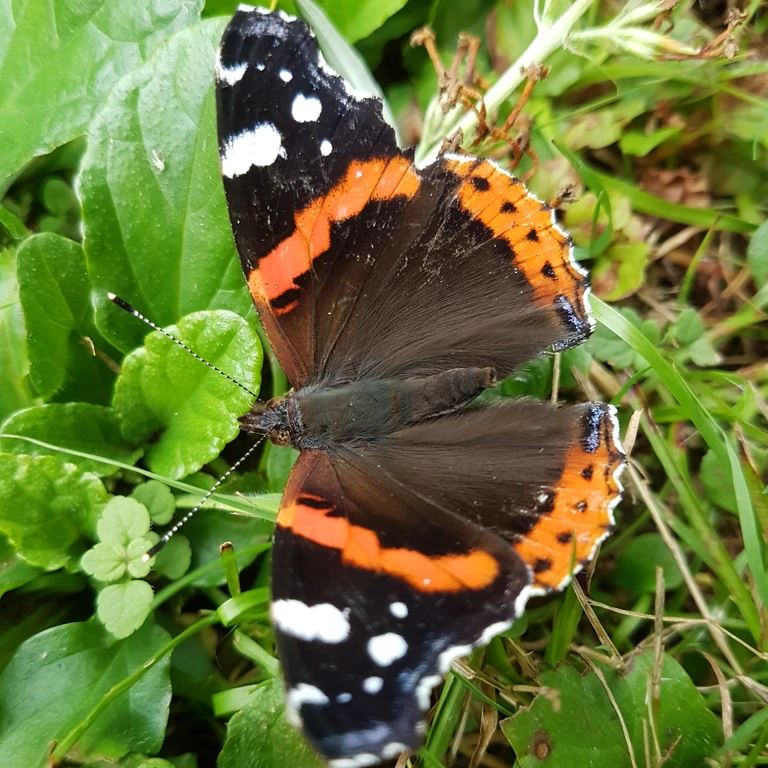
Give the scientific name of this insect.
Vanessa atalanta
